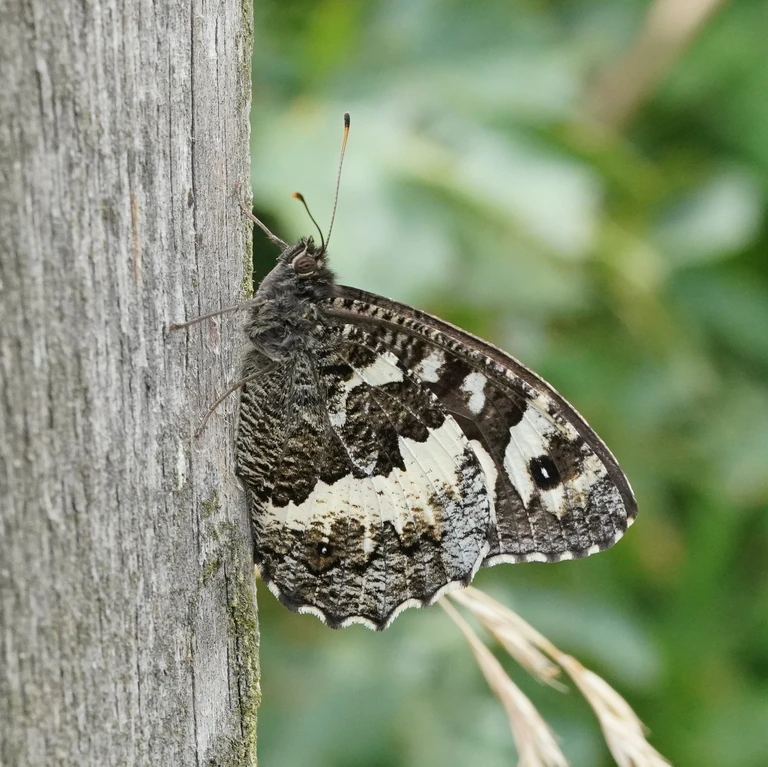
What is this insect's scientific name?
Brintesia circe
